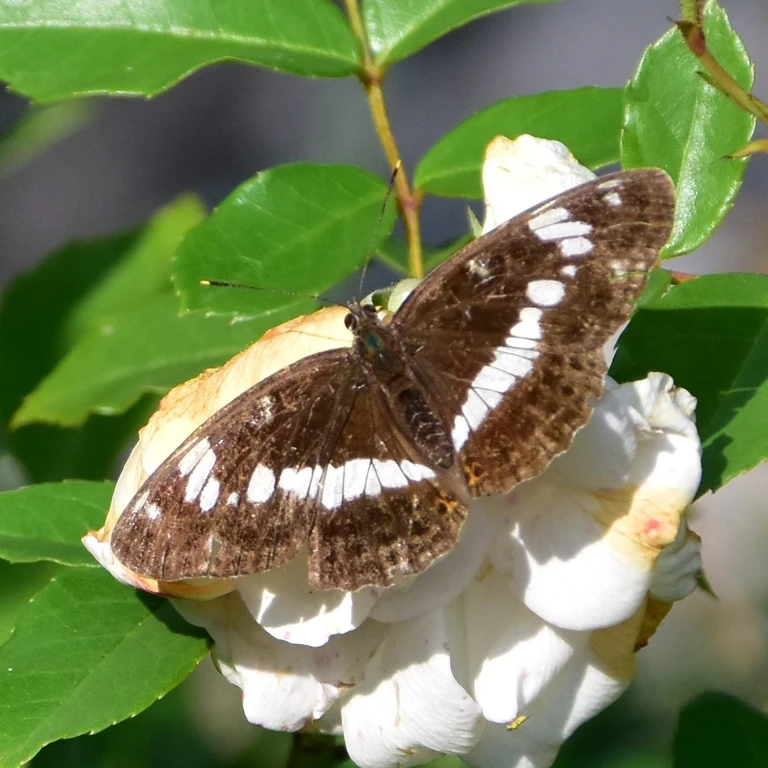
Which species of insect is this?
Limenitis camilla (also Ladoga camilla)
